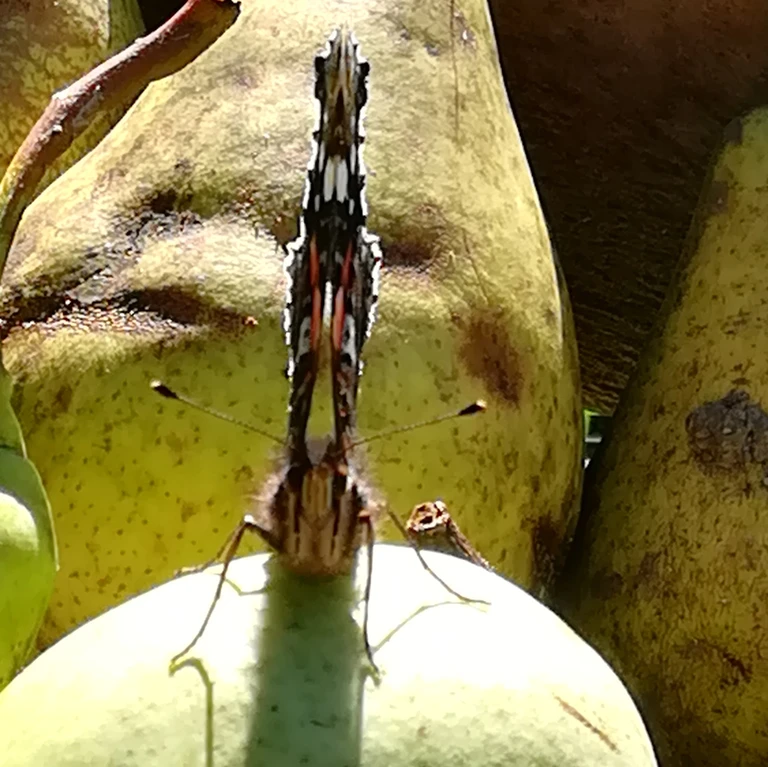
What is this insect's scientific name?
Vanessa atalanta
